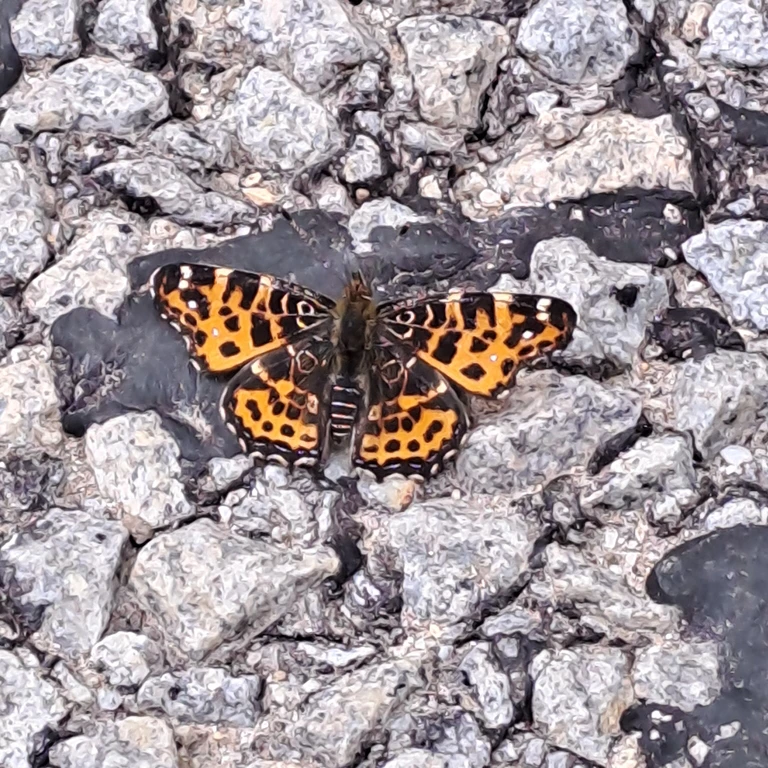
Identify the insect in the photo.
Araschnia levana
